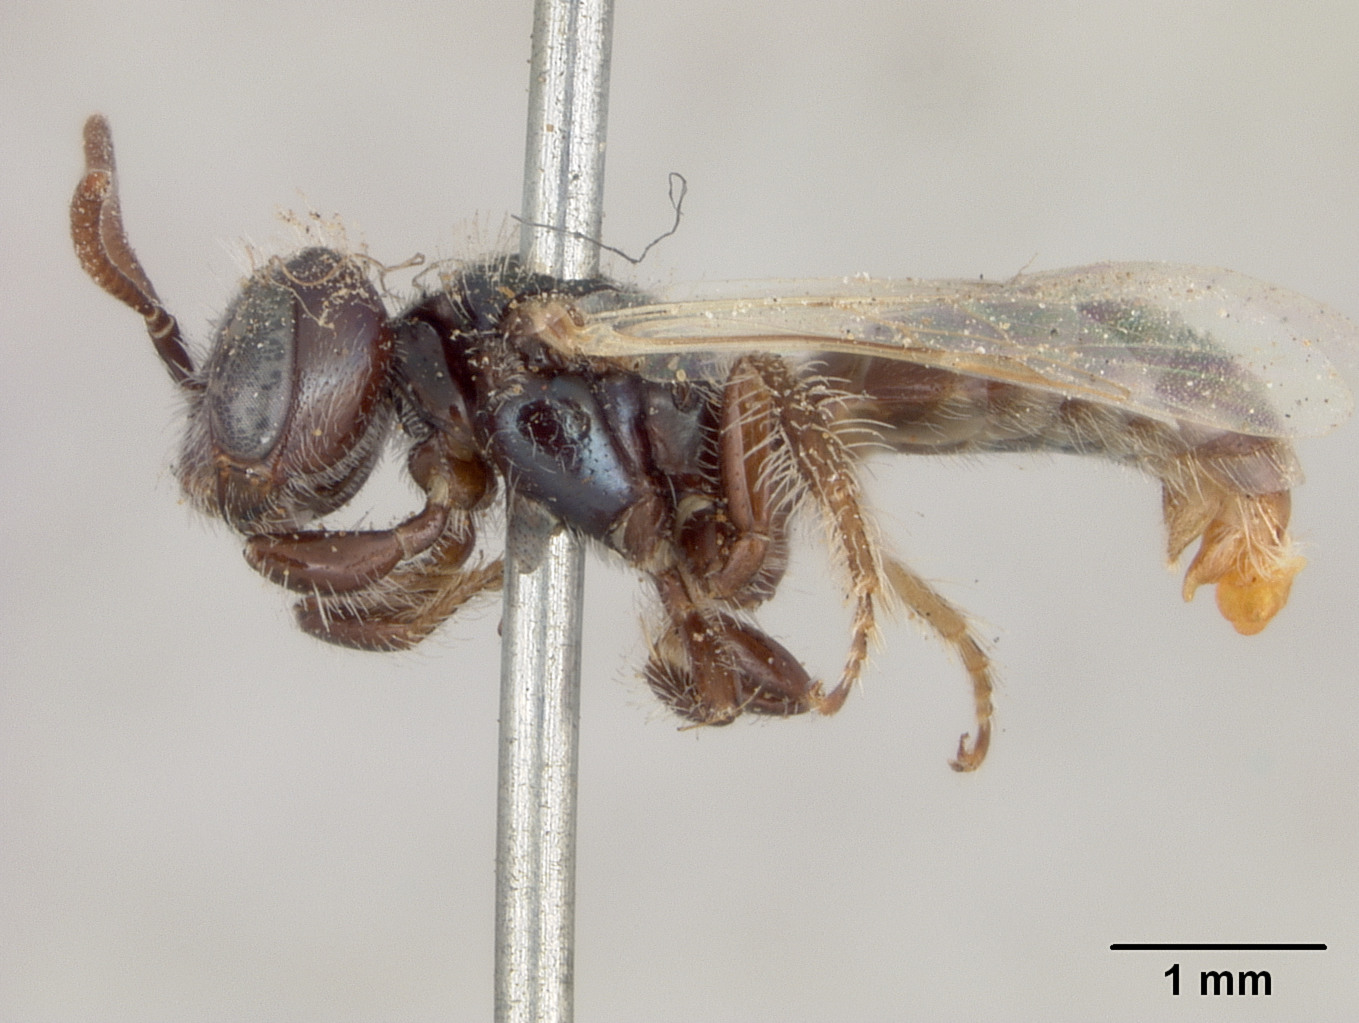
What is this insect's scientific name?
Perdita chrysophila
